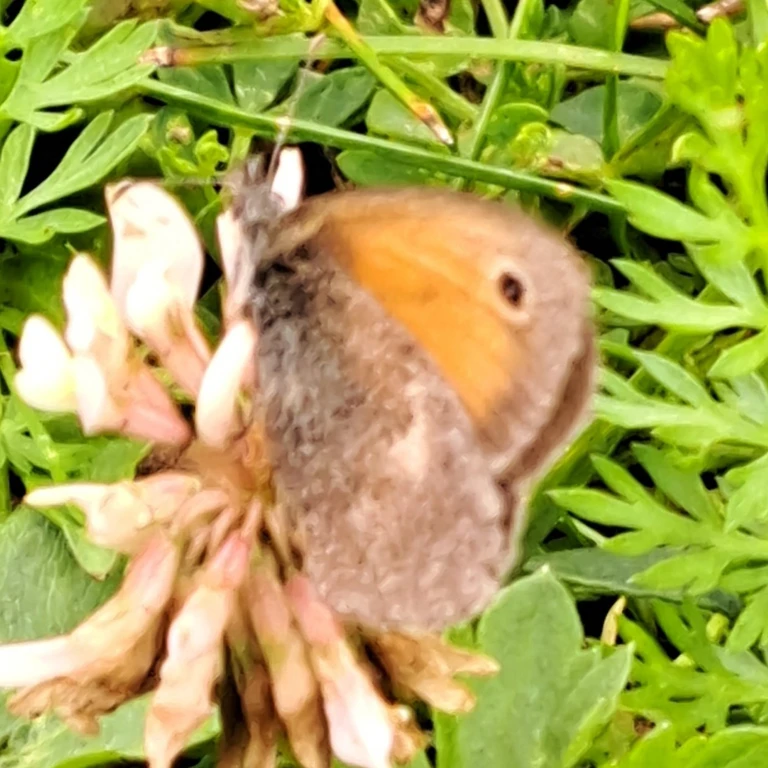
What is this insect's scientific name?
Coenonympha pamphilus
